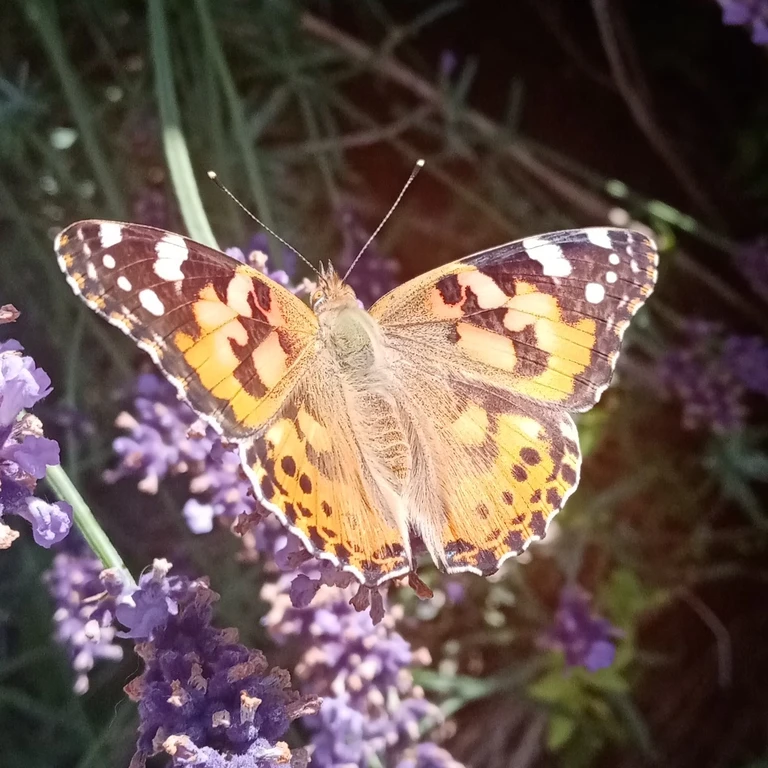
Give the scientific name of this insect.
Vanessa cardui
